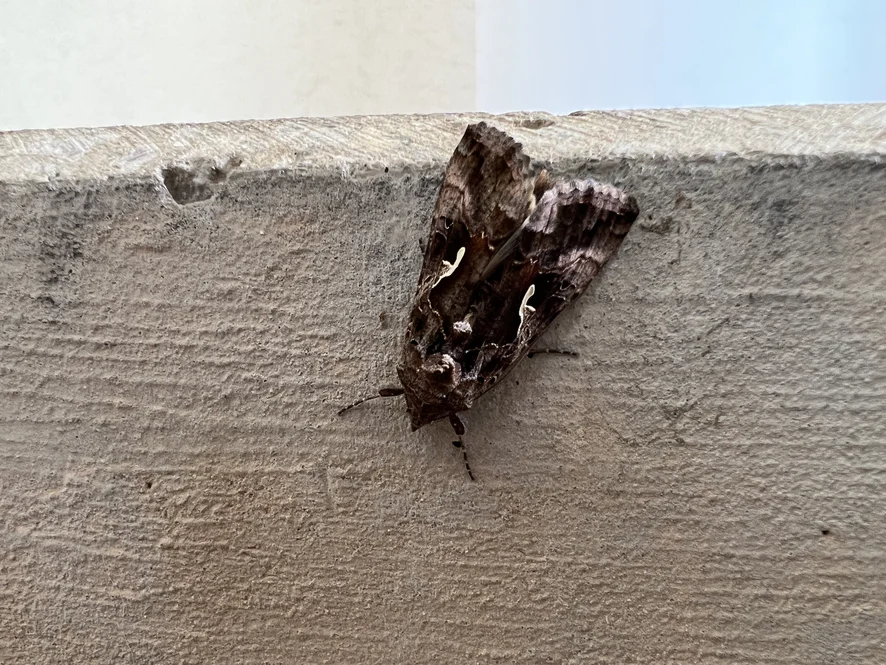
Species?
Autographa gamma
